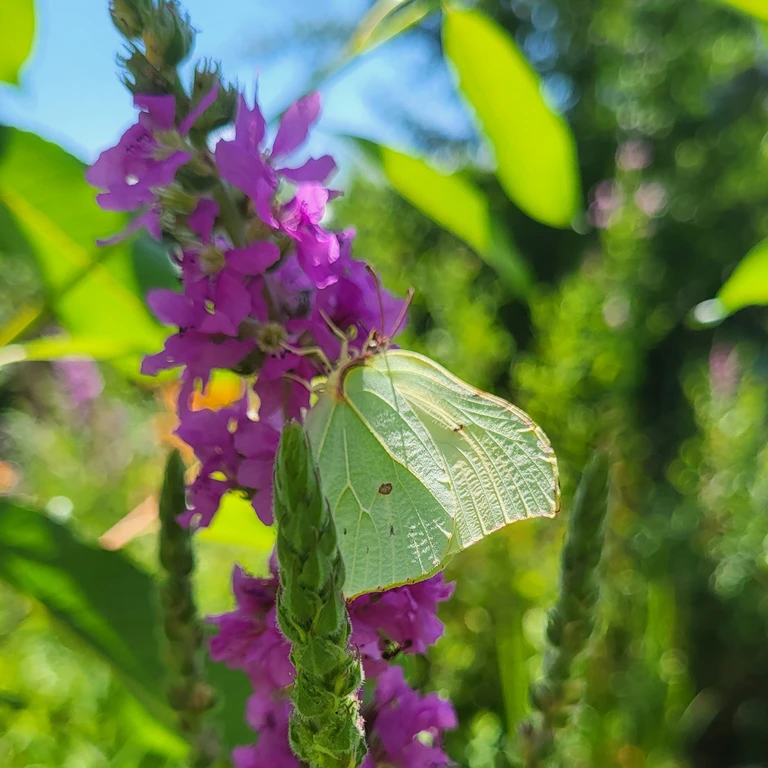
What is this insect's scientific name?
Gonepteryx rhamni
